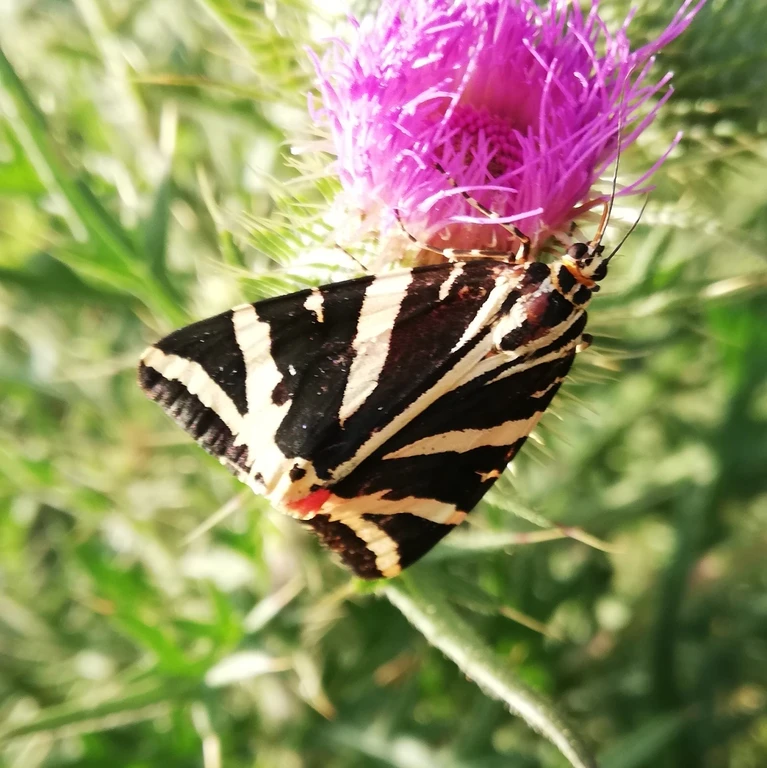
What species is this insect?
Euplagia quadripunctaria
